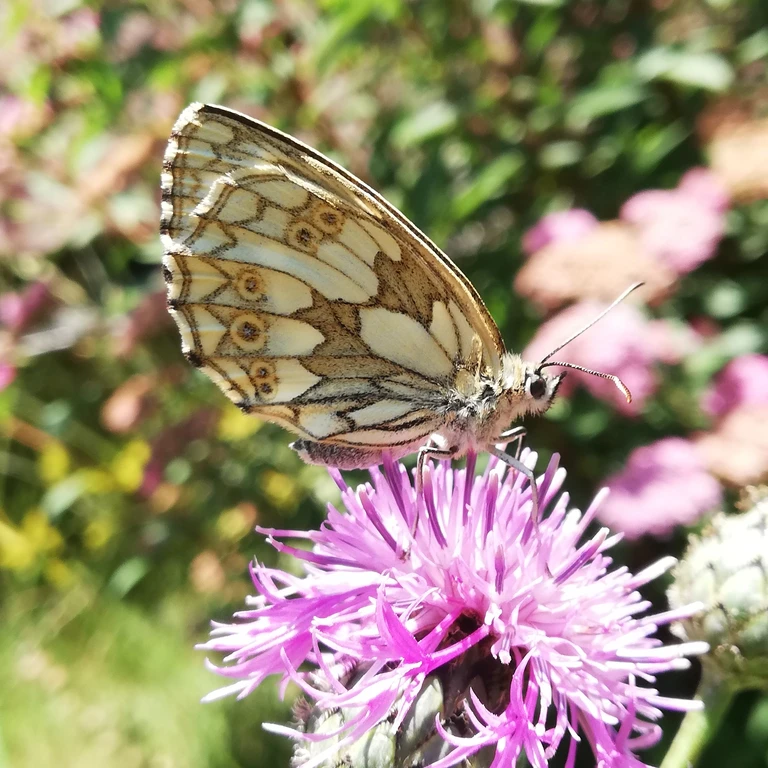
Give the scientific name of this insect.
Melanargia galathea
